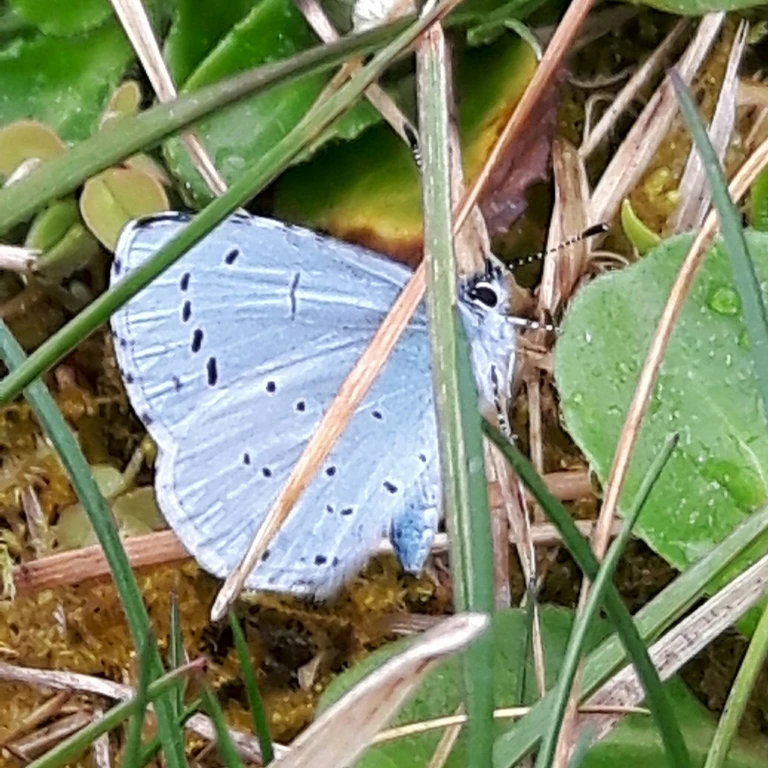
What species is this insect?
Celastrina argiolus
